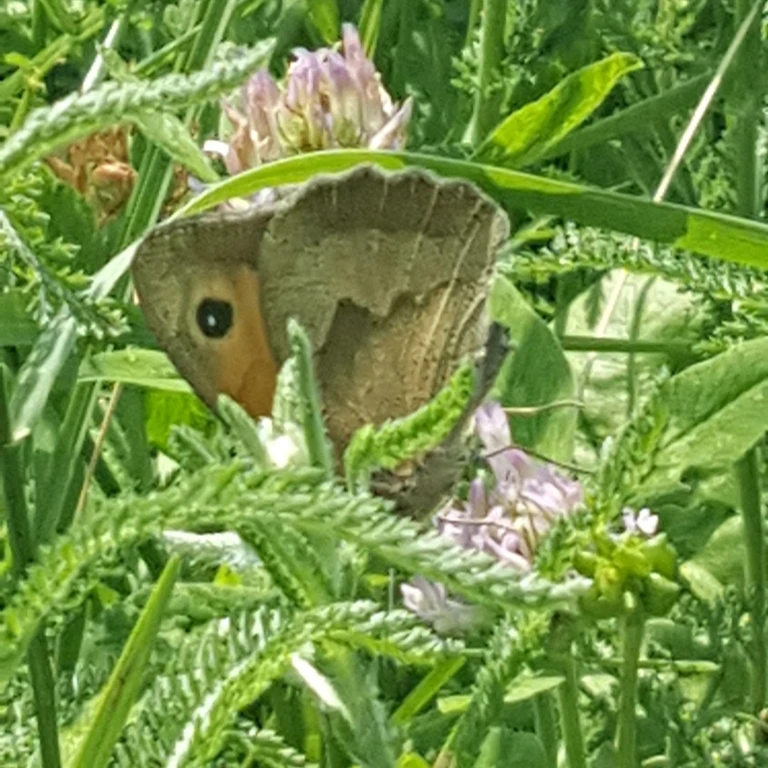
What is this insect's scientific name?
Maniola jurtina
